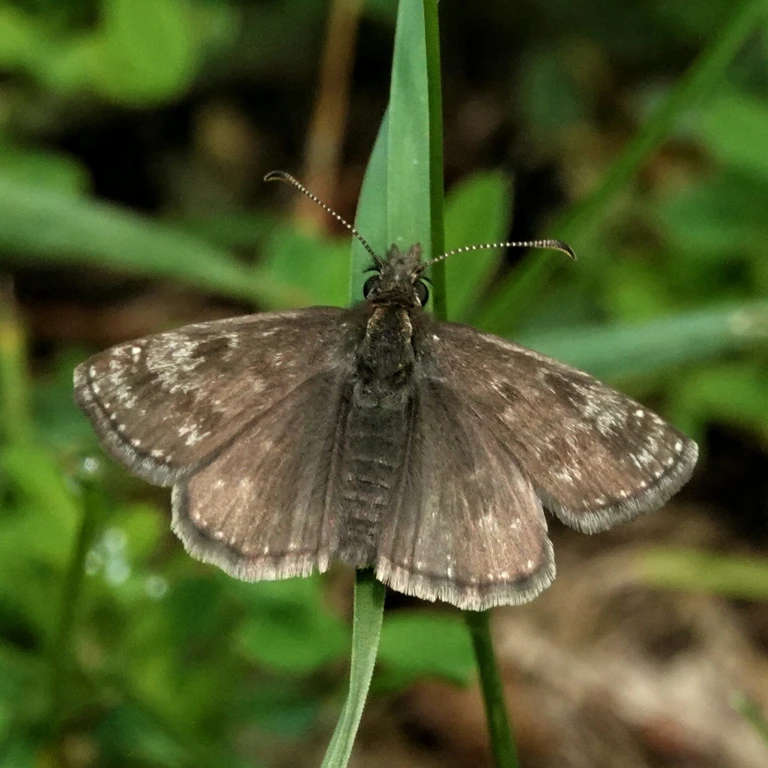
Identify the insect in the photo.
Erynnis tages
